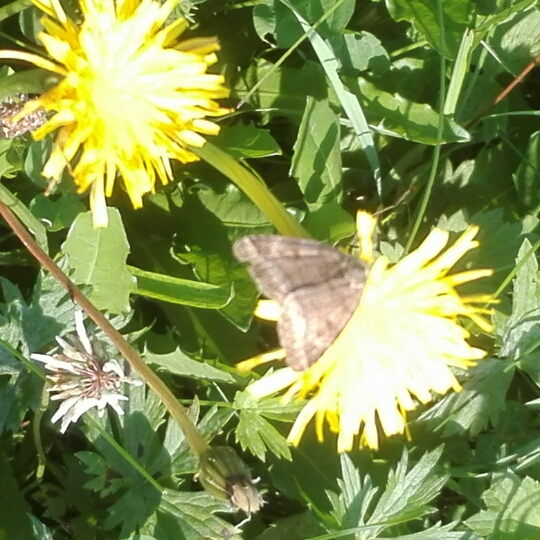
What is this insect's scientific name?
Euclidia glyphica
